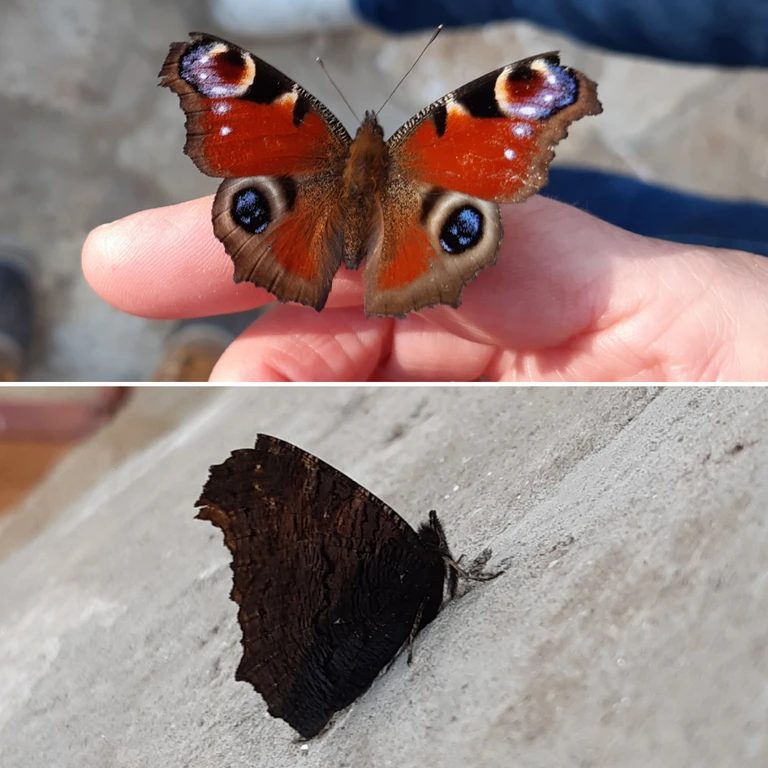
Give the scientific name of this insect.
Aglais io
